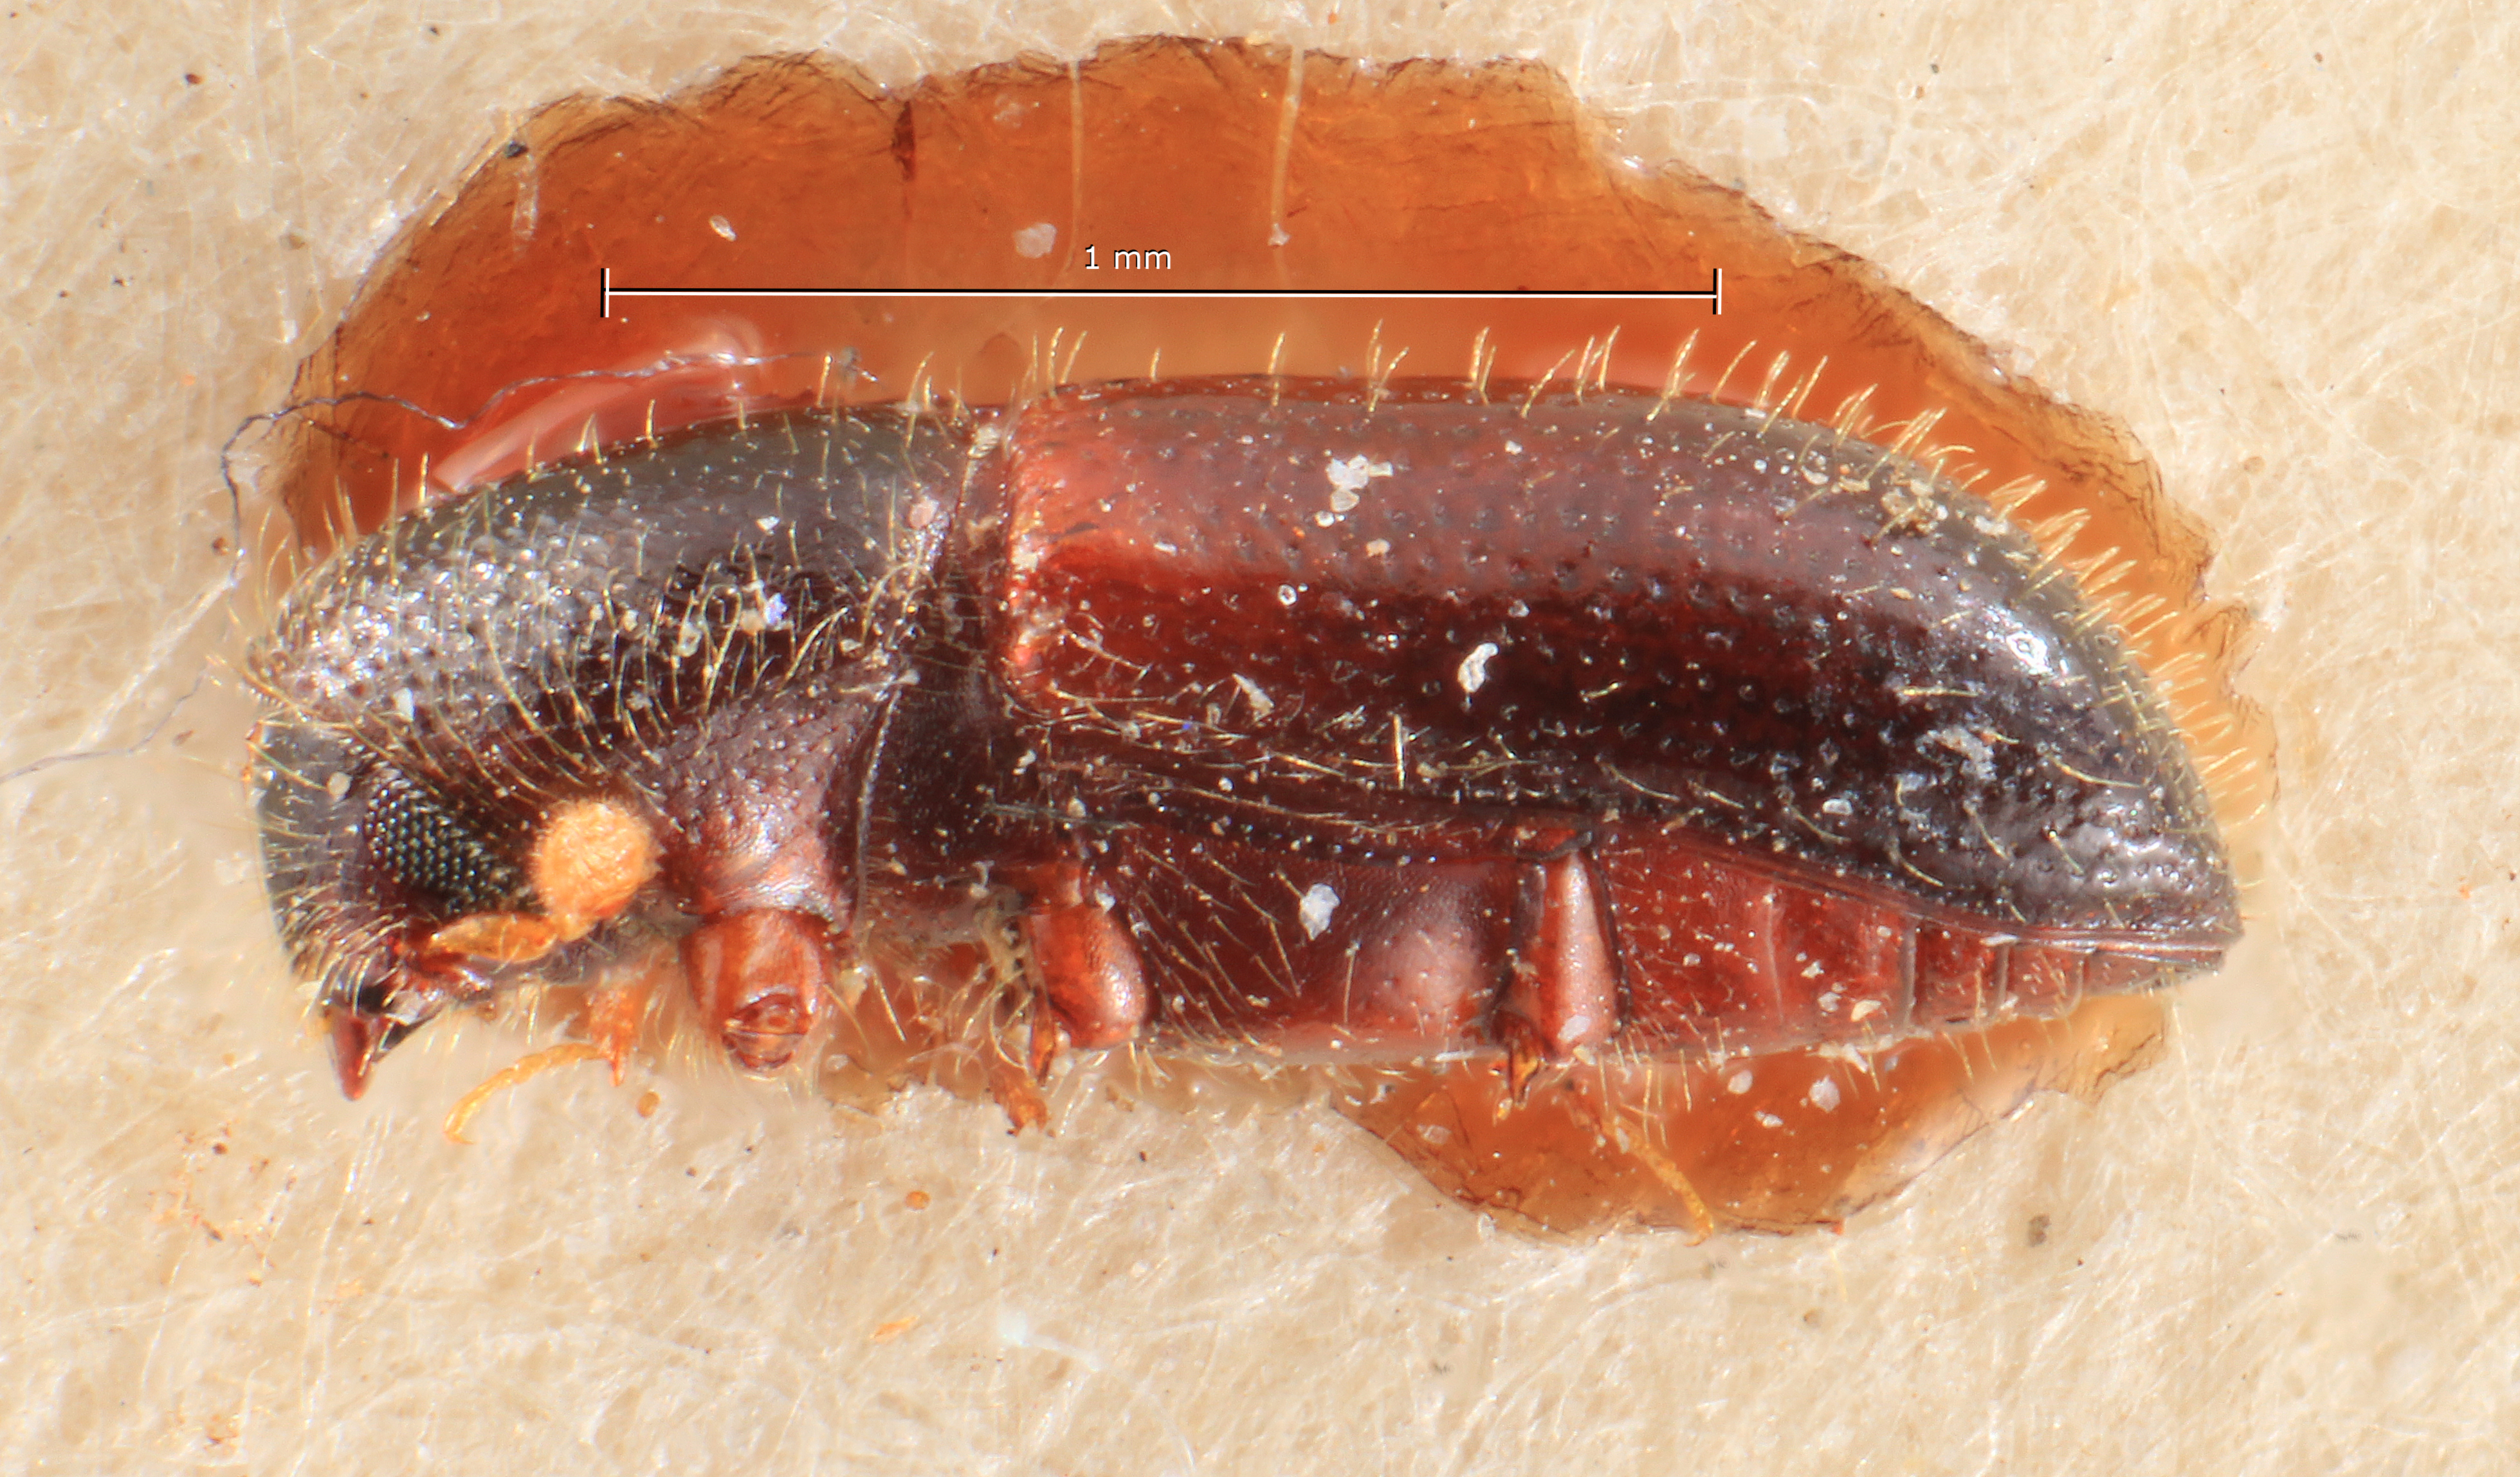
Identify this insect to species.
Poecilips oblongus
